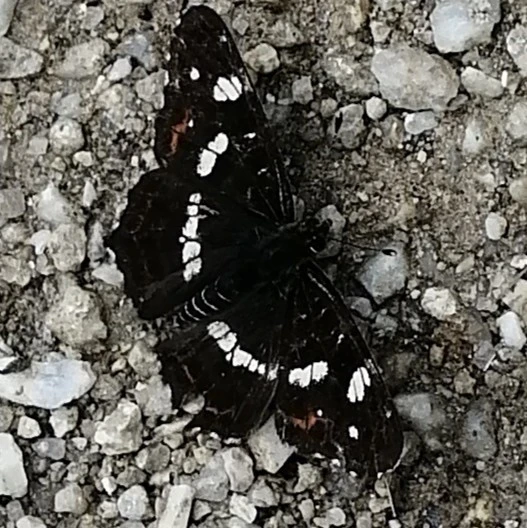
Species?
Araschnia levana
